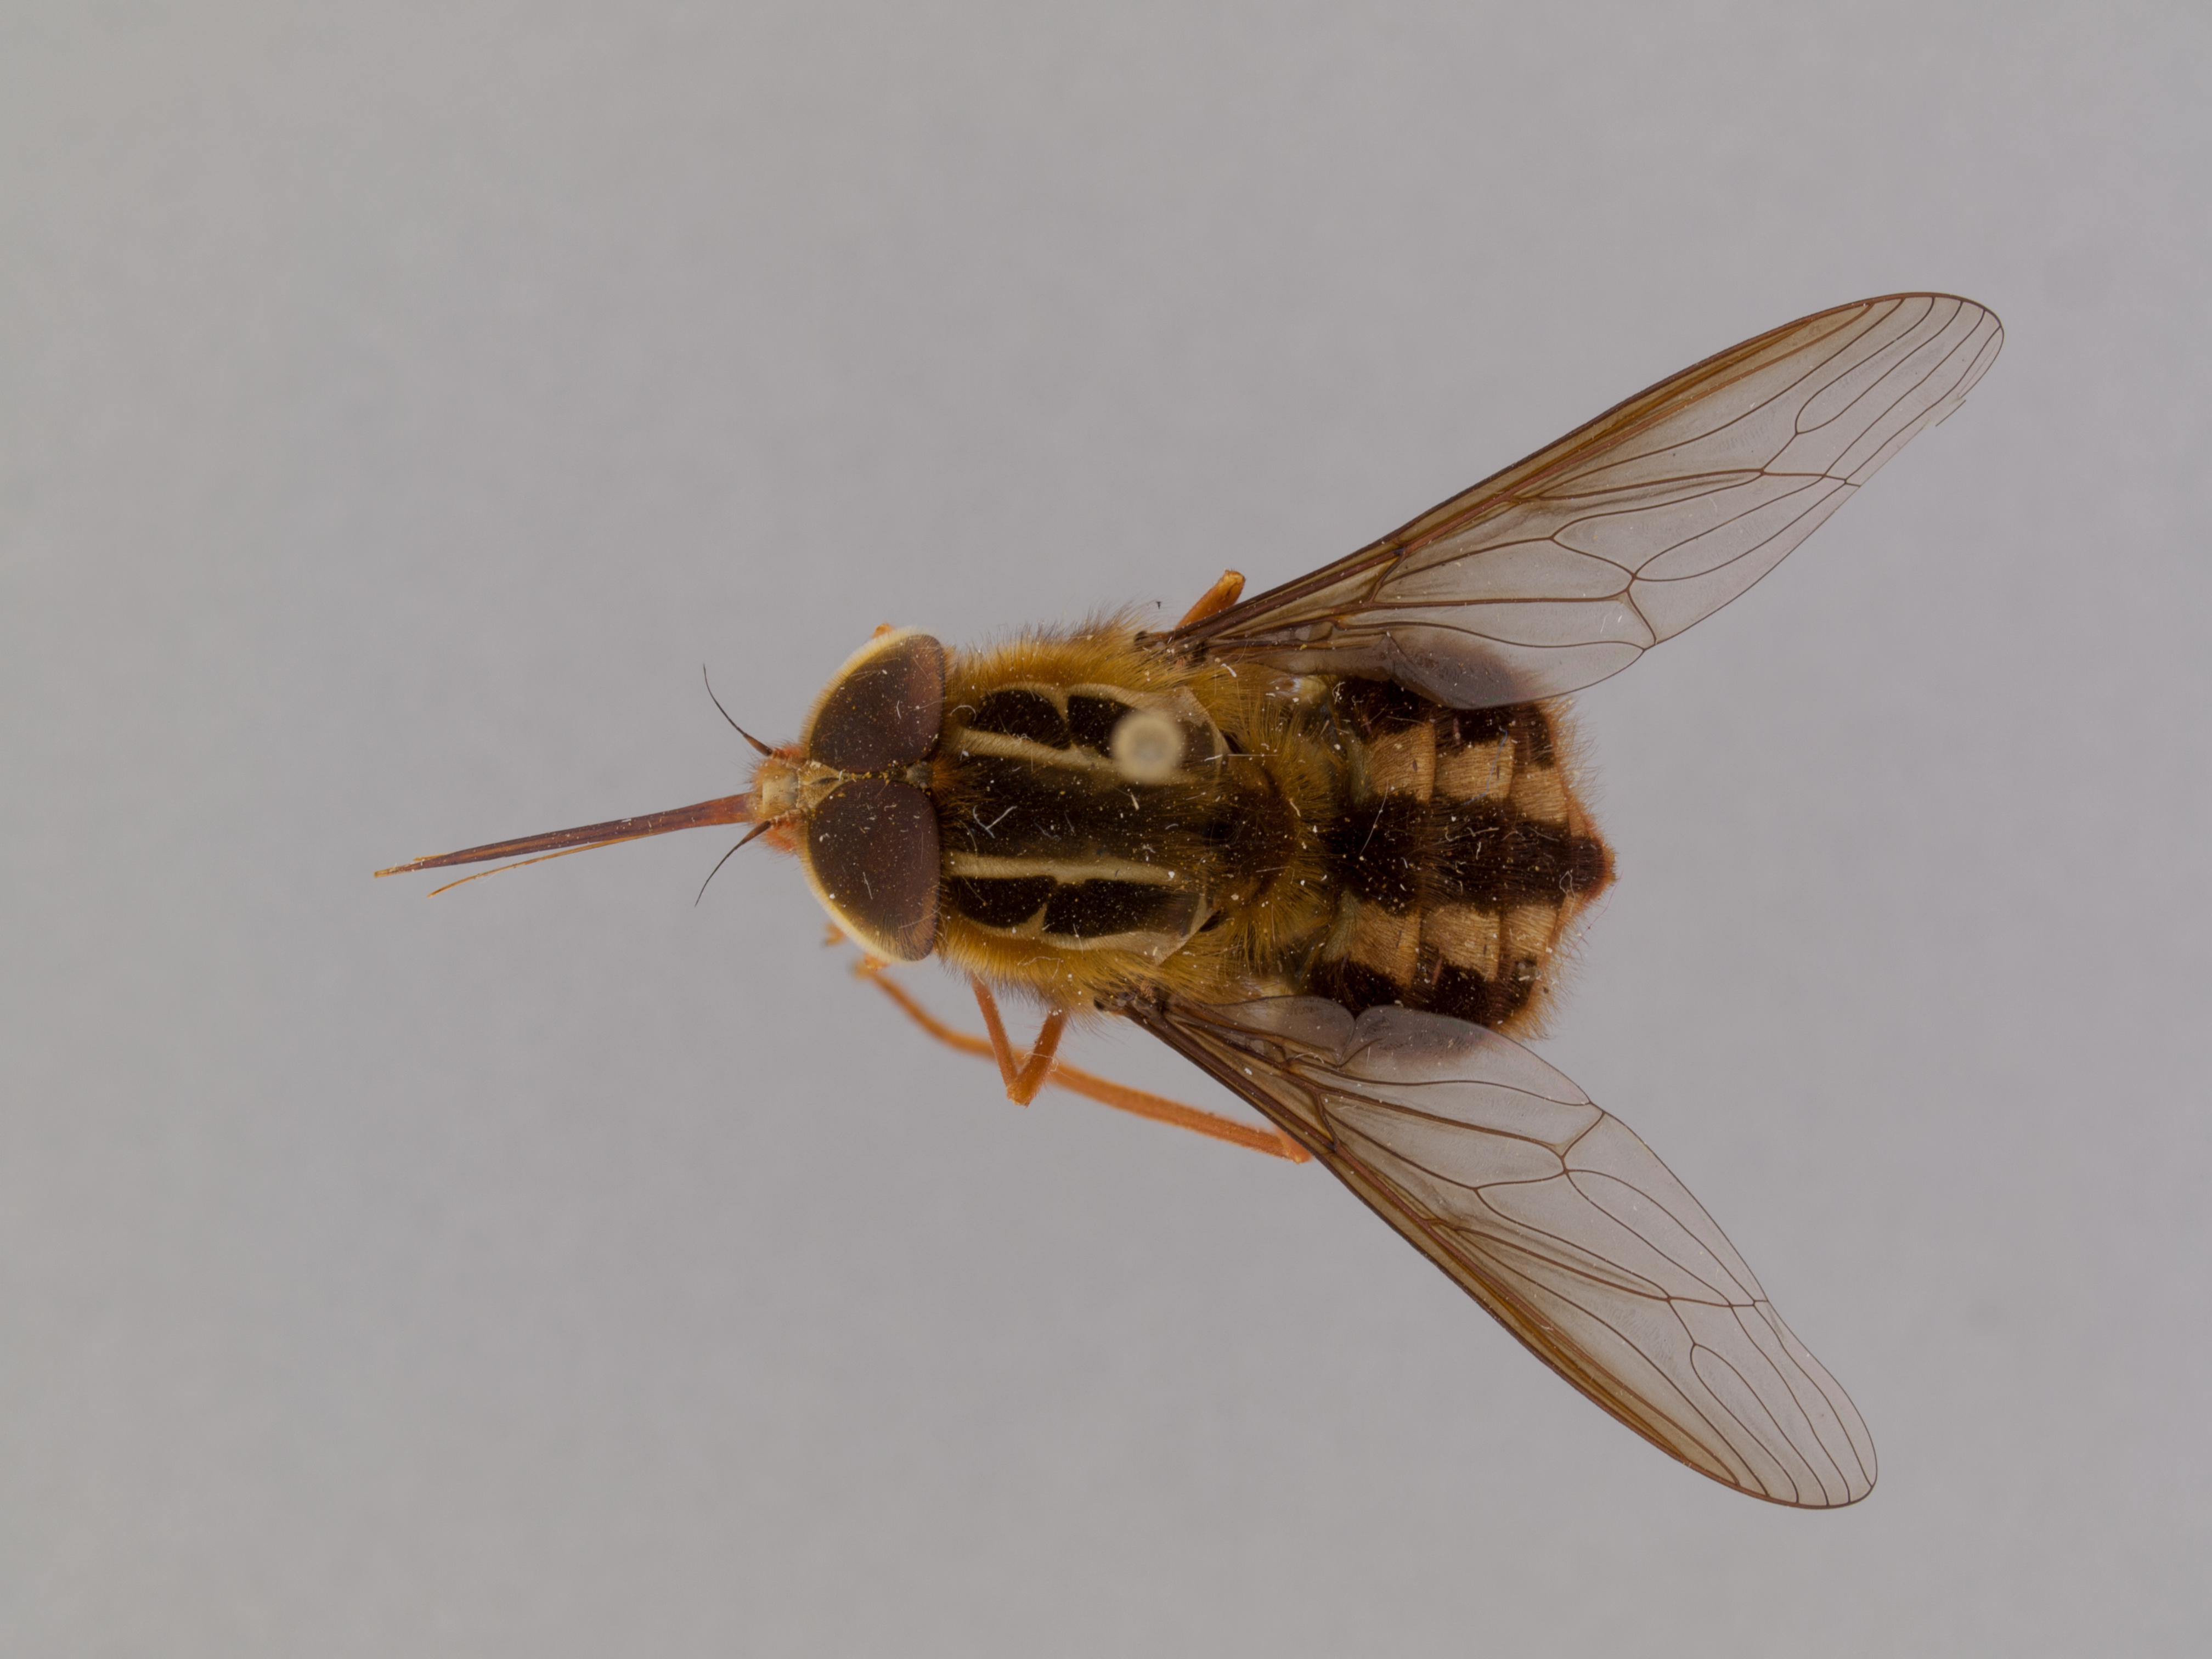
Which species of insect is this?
Trichophthalma barbarossa
